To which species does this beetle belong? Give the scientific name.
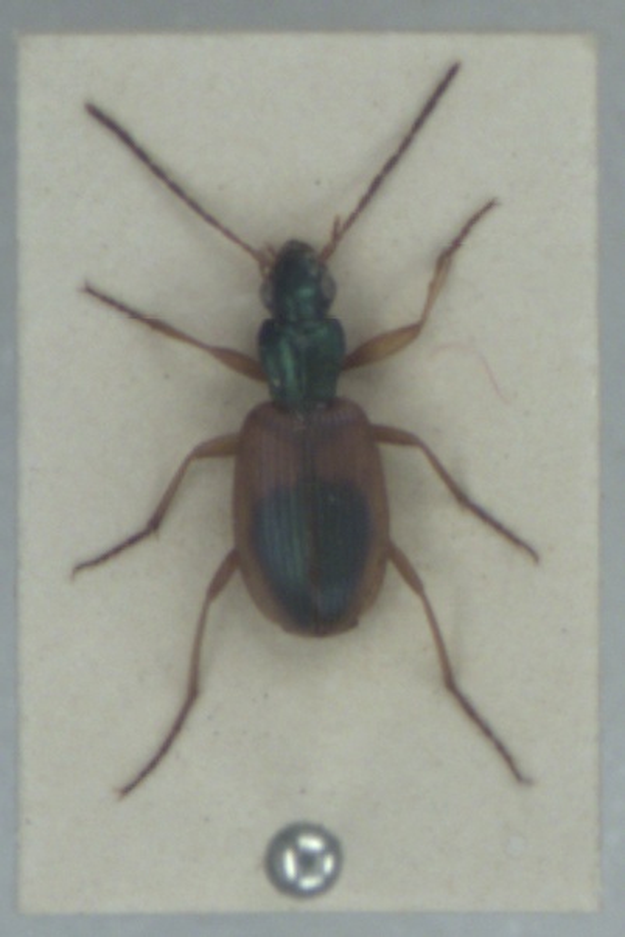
Anchomenus dorsalis
